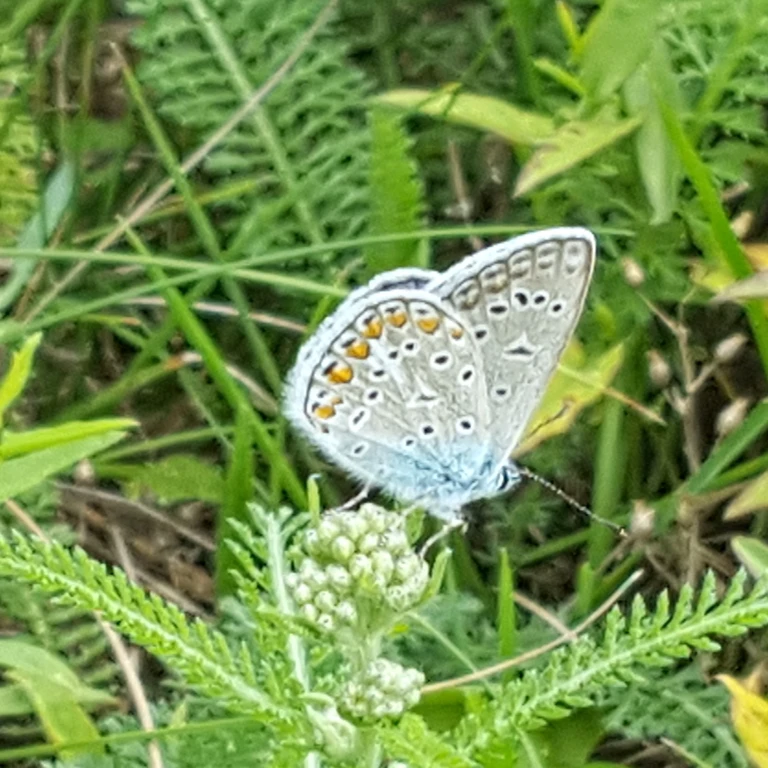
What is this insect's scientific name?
Polyommatus icarus
